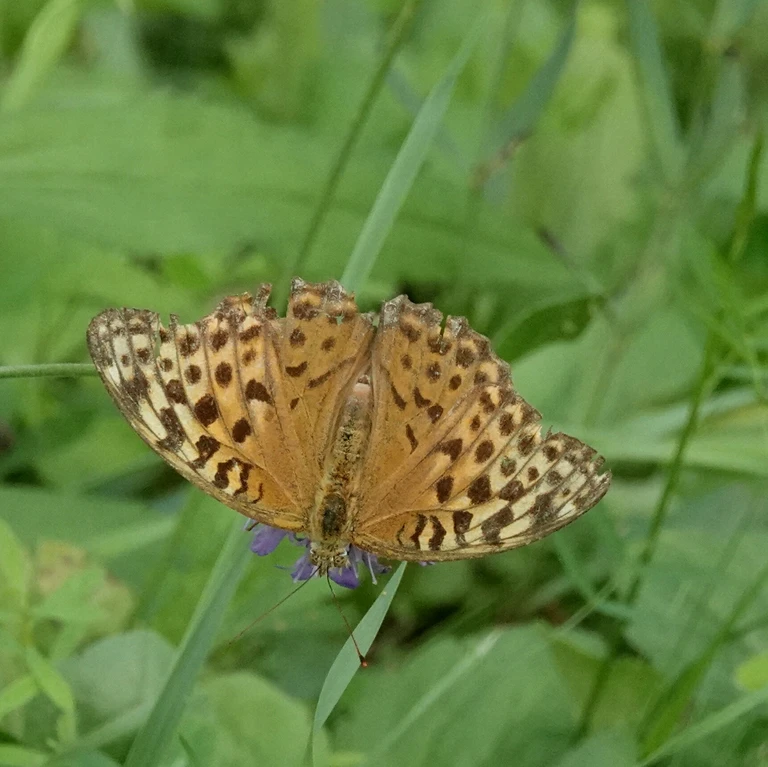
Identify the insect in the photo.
Argynnis paphia
